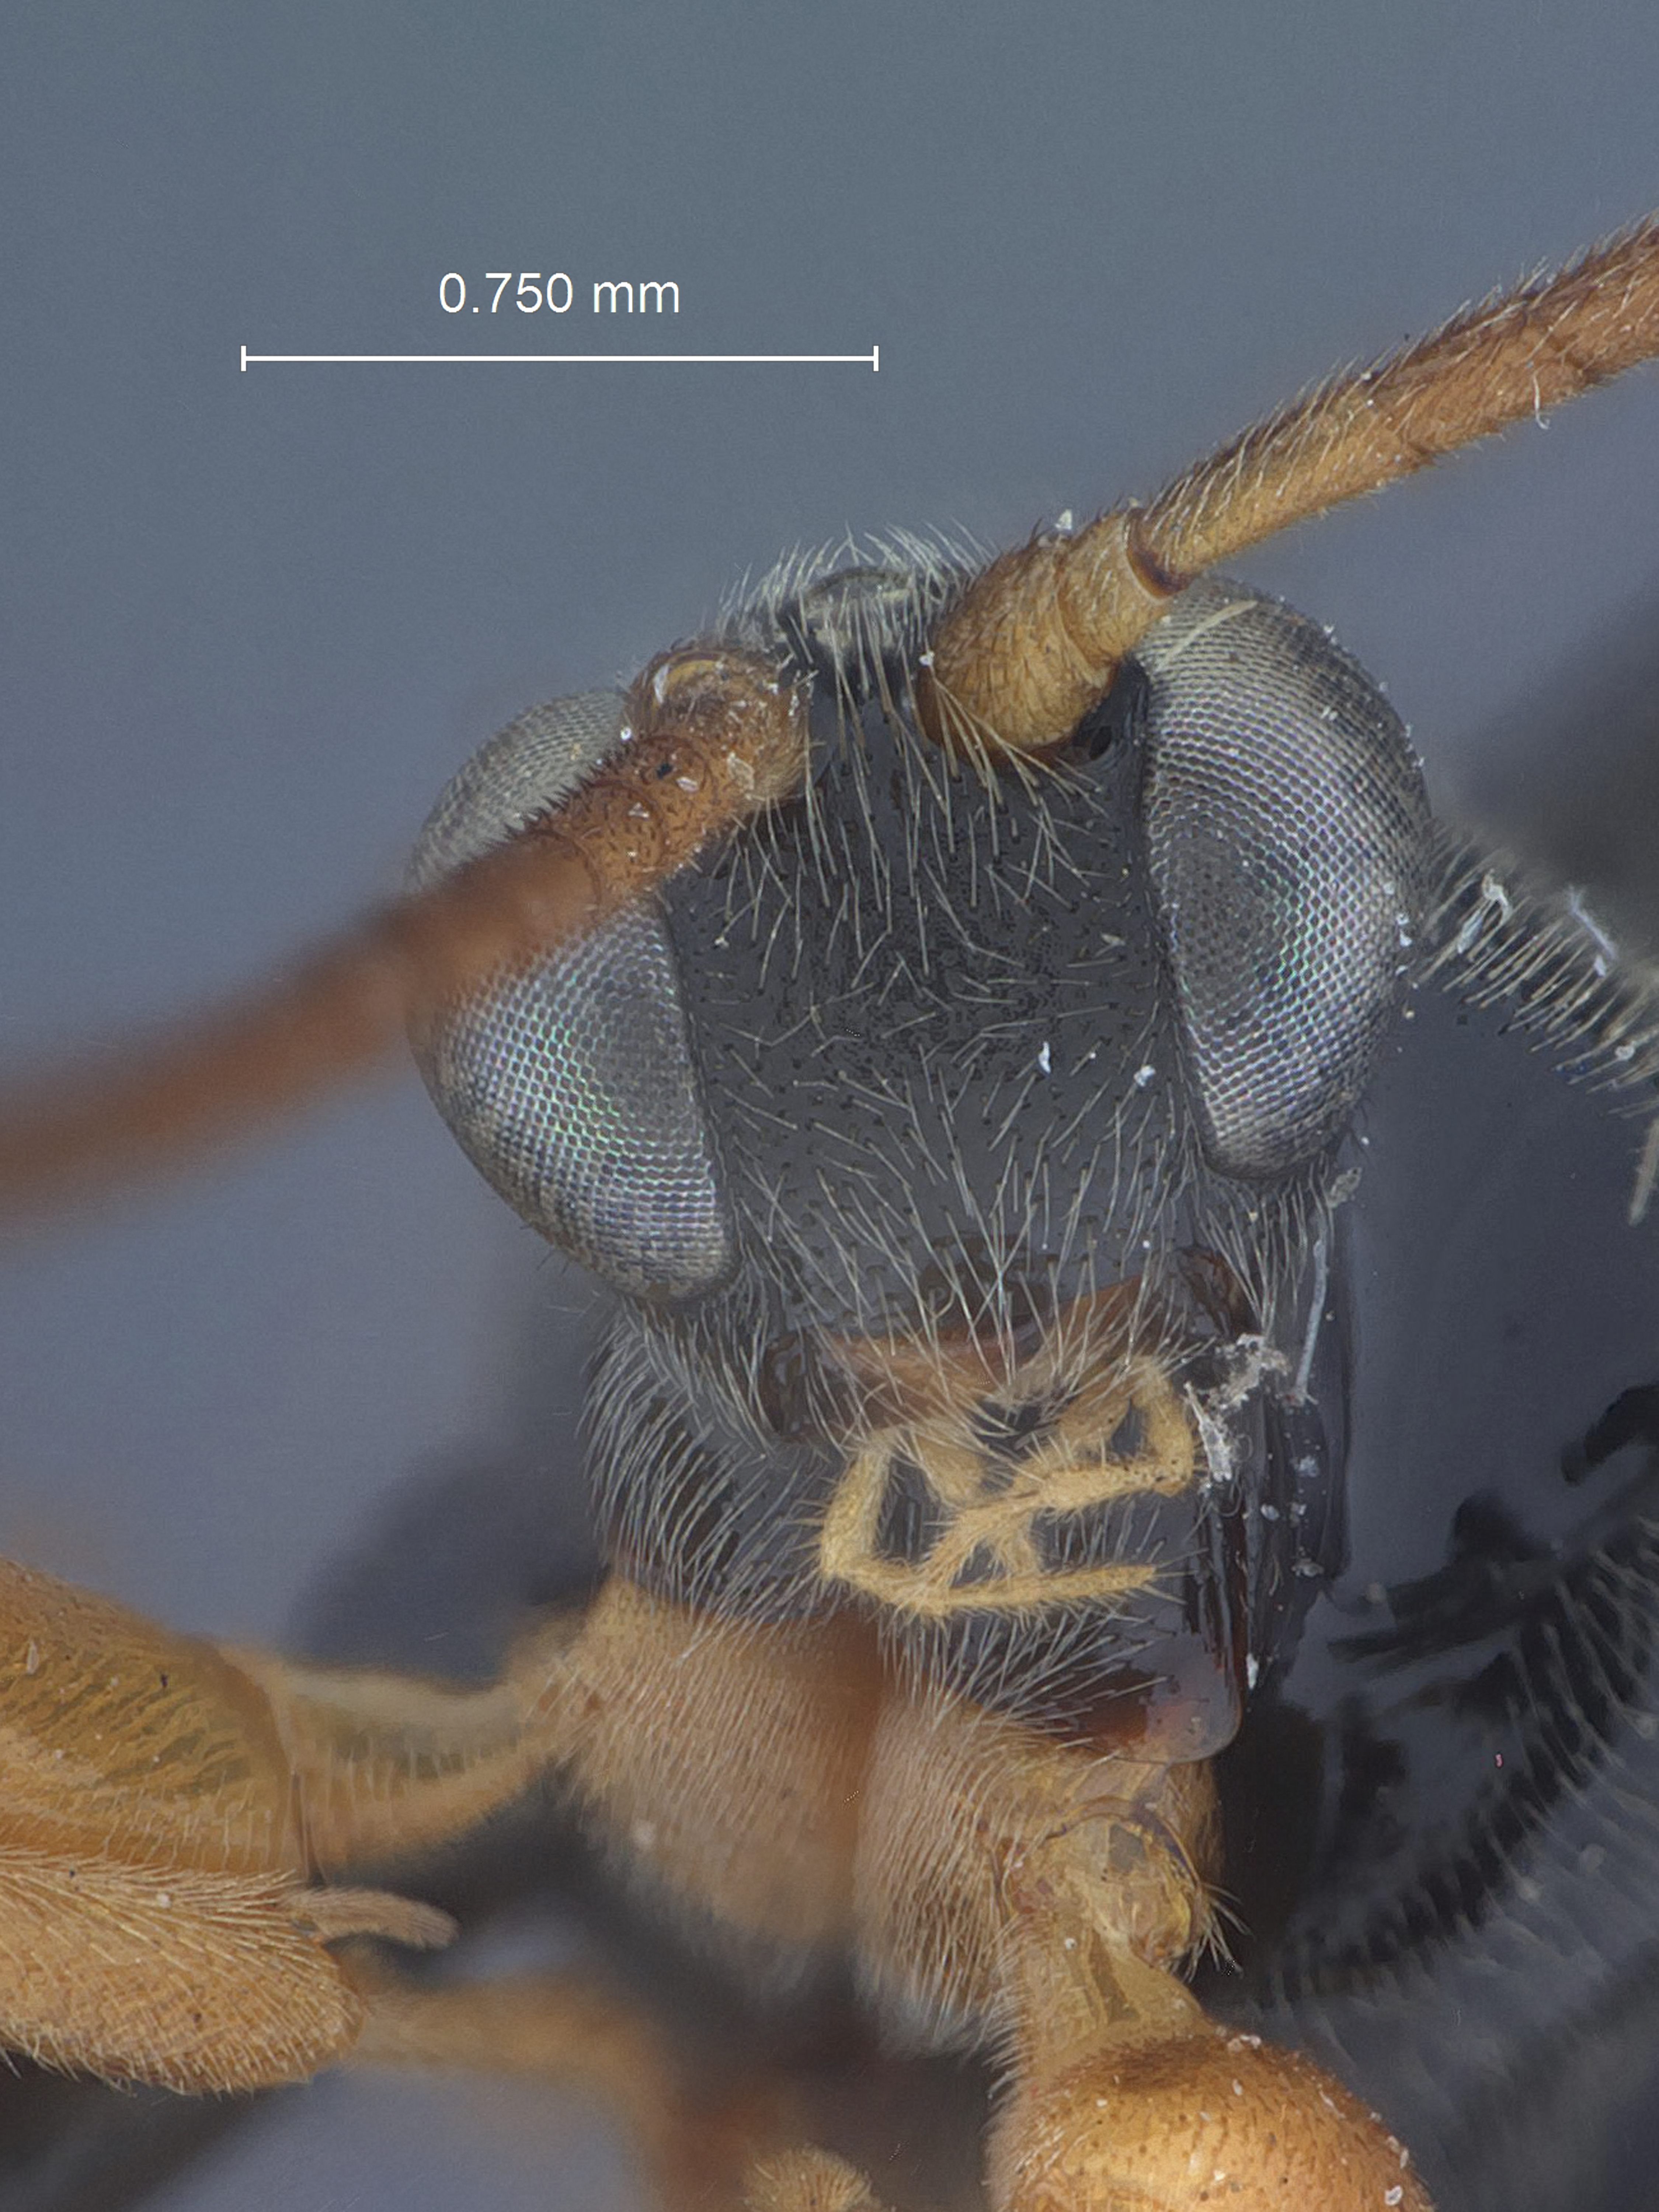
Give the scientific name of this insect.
Triclistus chosis
